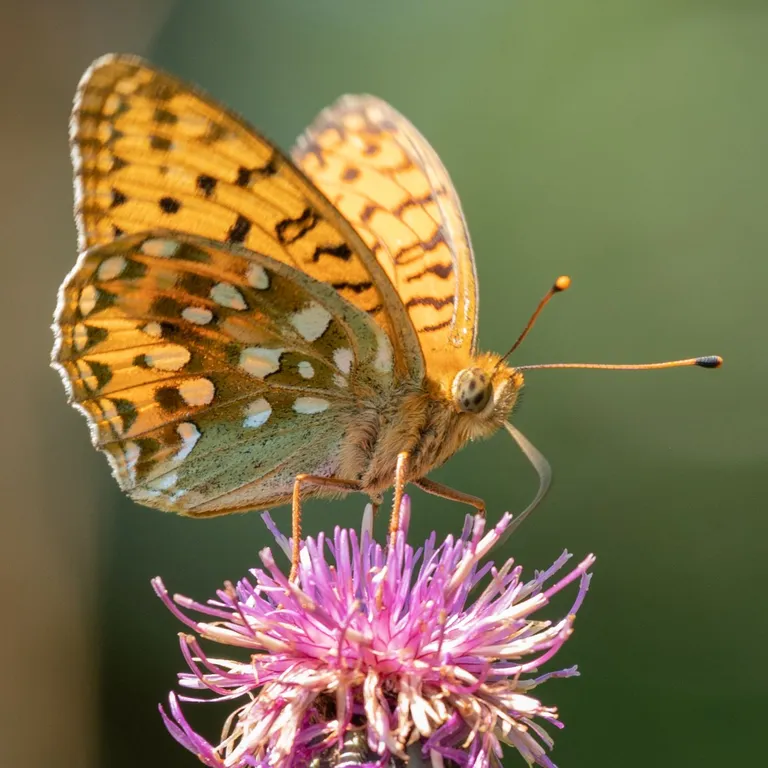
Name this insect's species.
Speyeria aglaja
